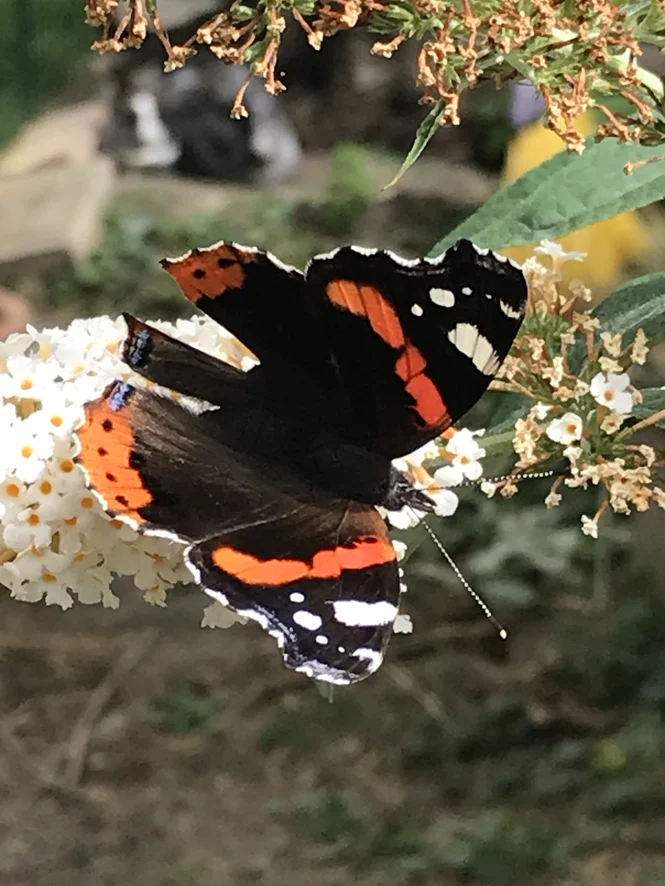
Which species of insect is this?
Vanessa atalanta
